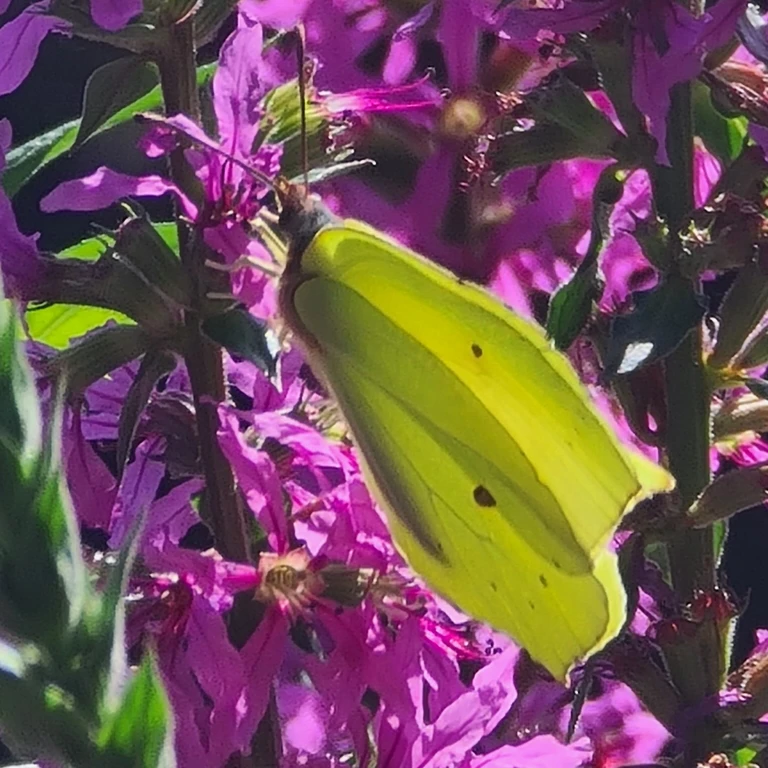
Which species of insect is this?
Gonepteryx rhamni
